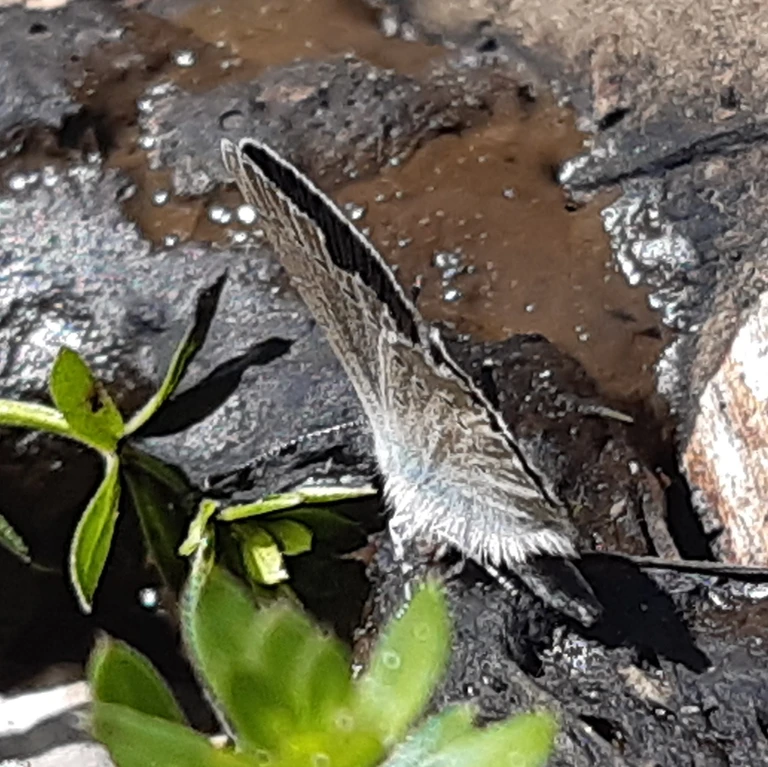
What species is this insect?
Cupido minimus
